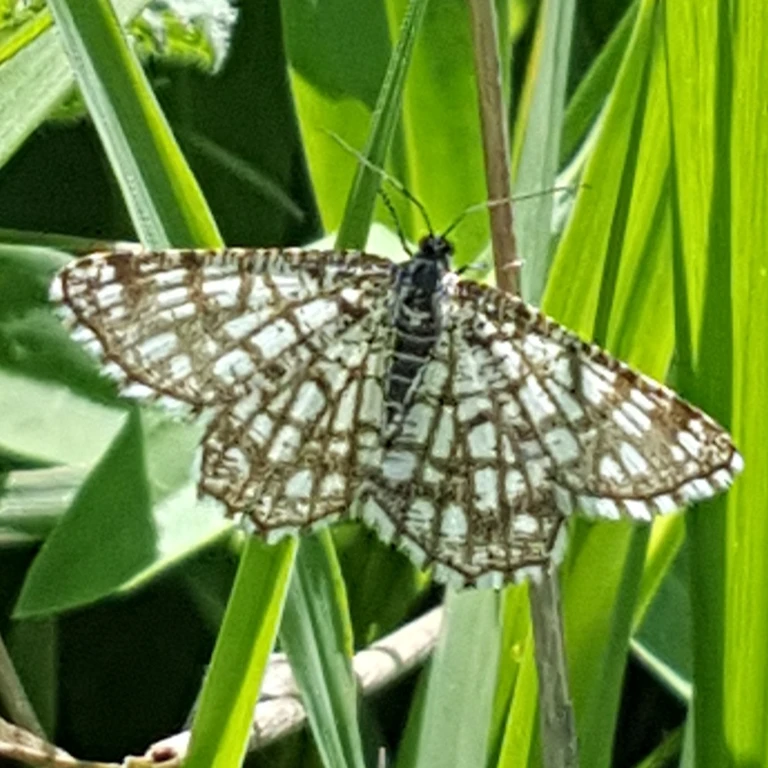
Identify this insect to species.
Chiasmia clathrata
